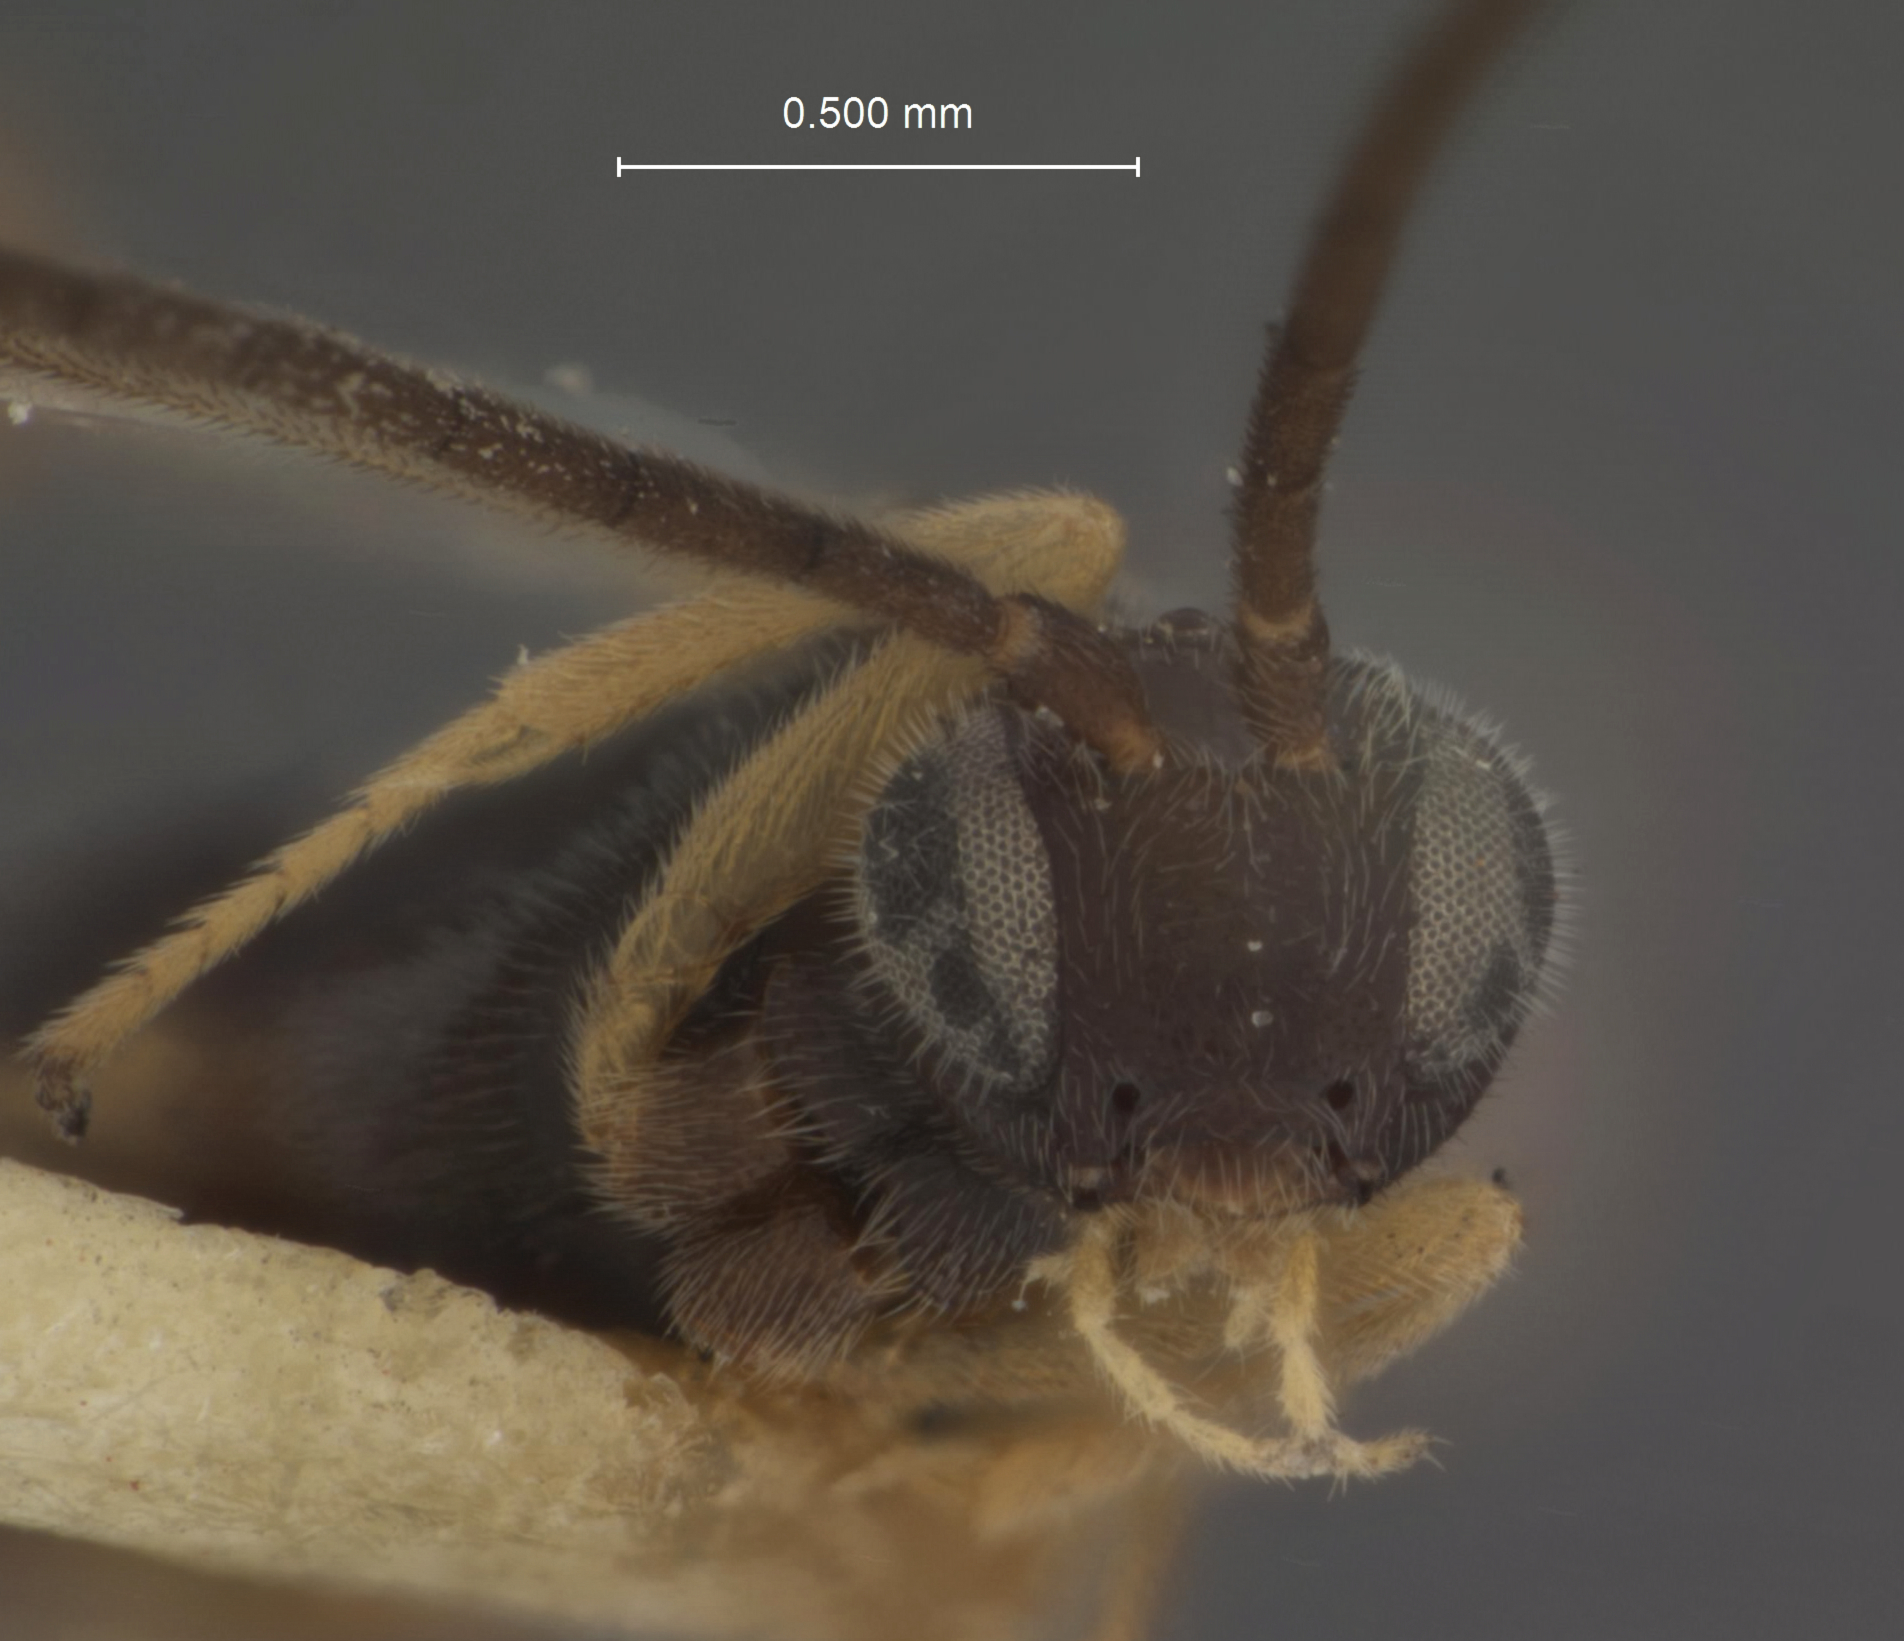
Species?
Apanteles phobetri
